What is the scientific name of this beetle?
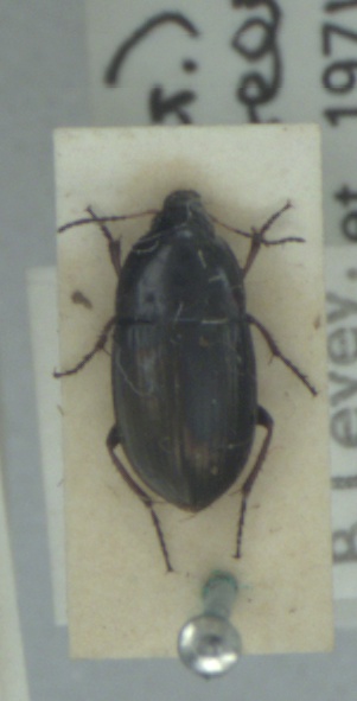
Amara aenea
